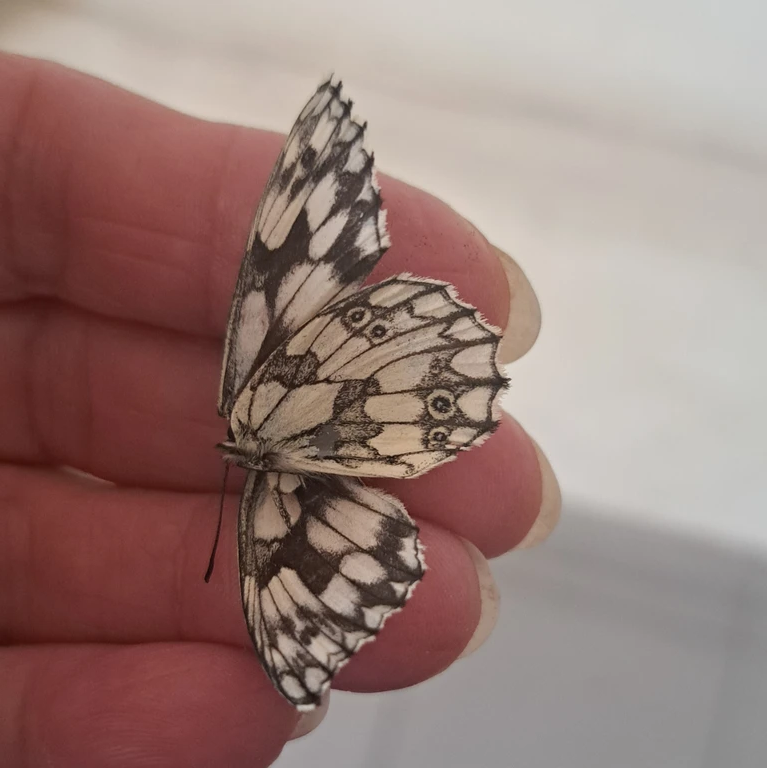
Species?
Melanargia galathea
